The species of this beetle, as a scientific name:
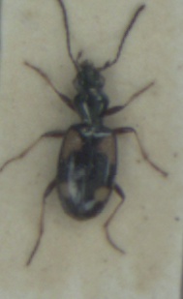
Bembidion illigeri
